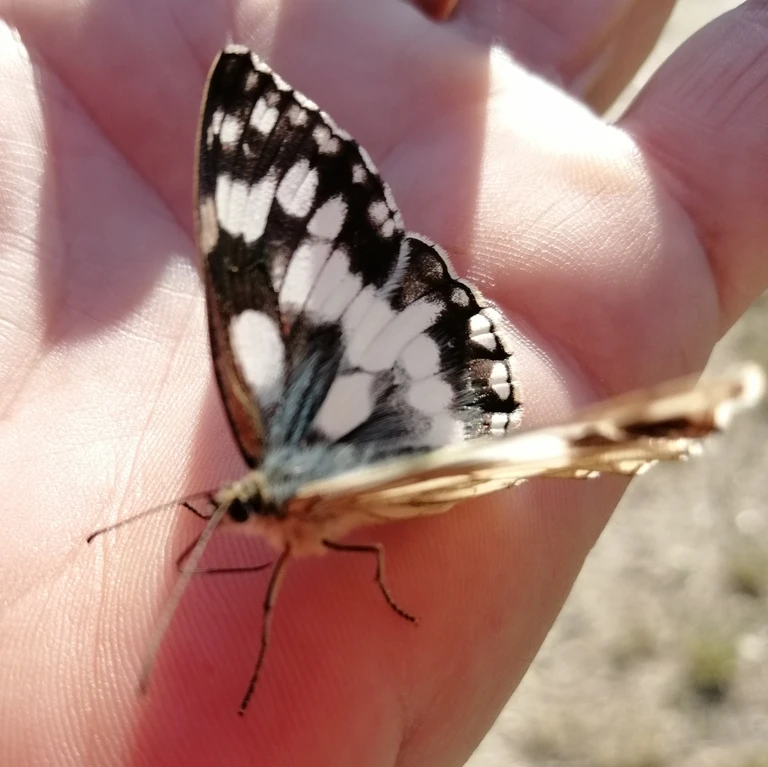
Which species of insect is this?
Melanargia galathea
